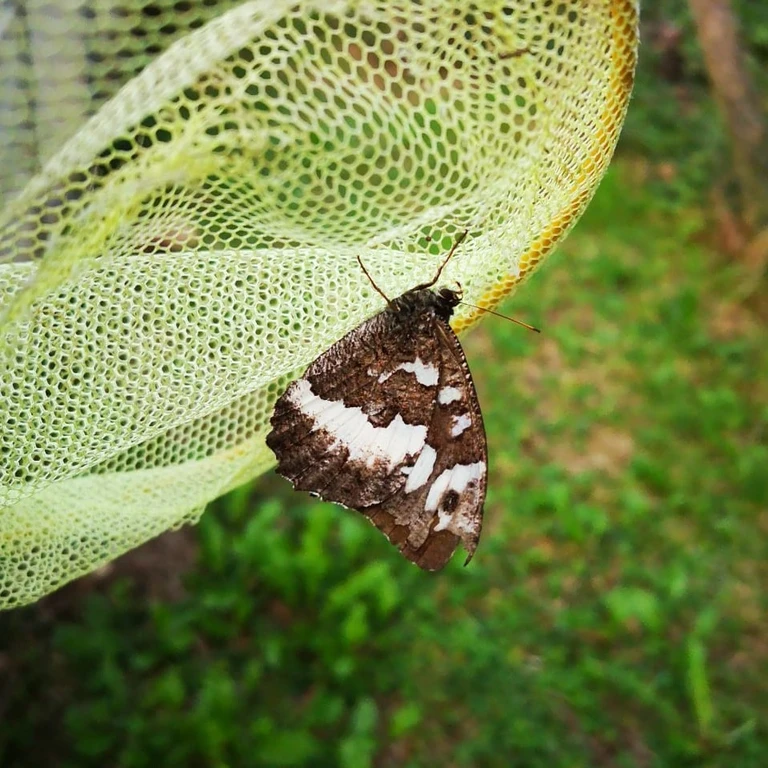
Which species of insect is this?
Brintesia circe
